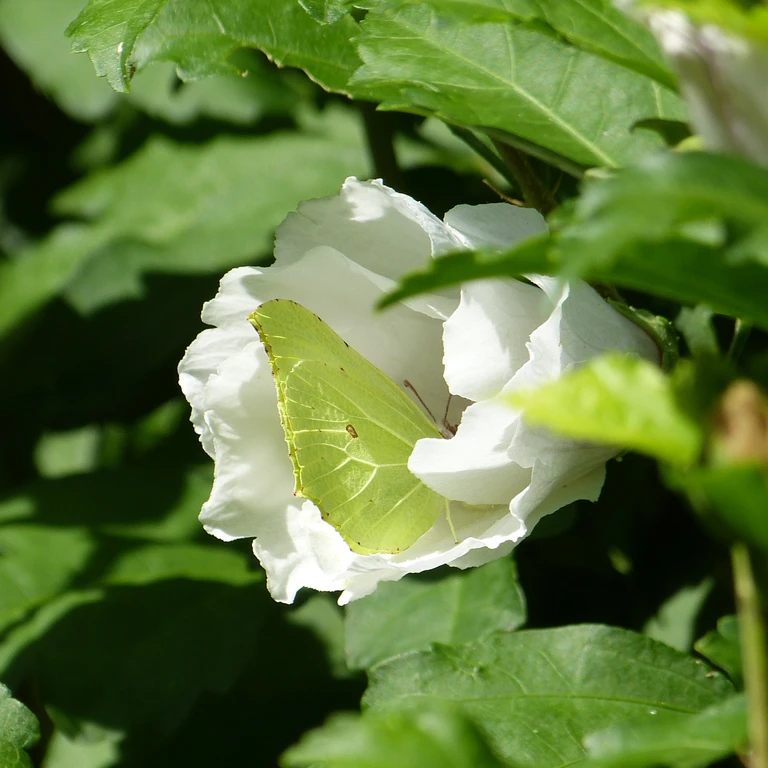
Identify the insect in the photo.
Gonepteryx rhamni
